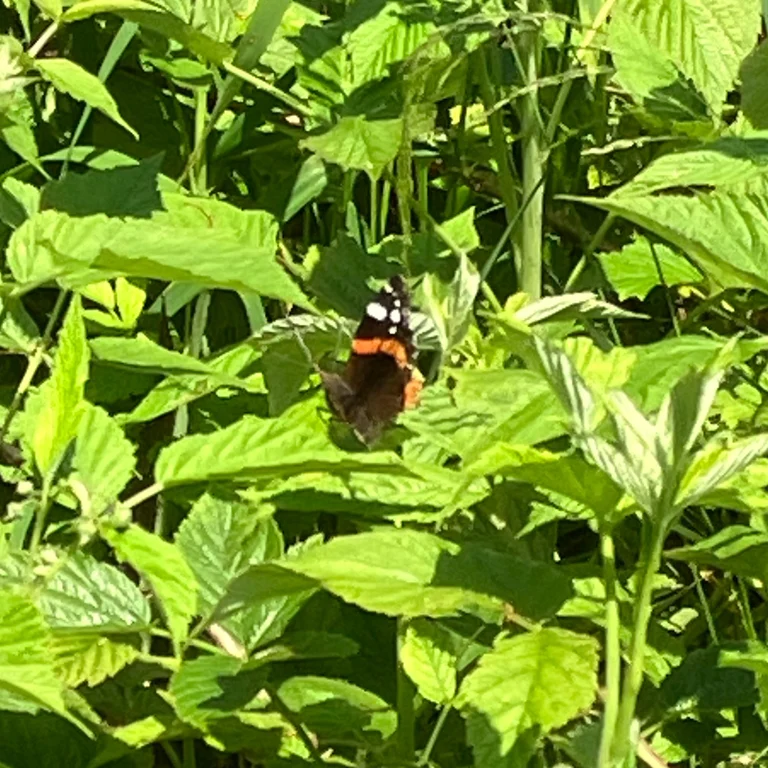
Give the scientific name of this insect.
Vanessa atalanta
